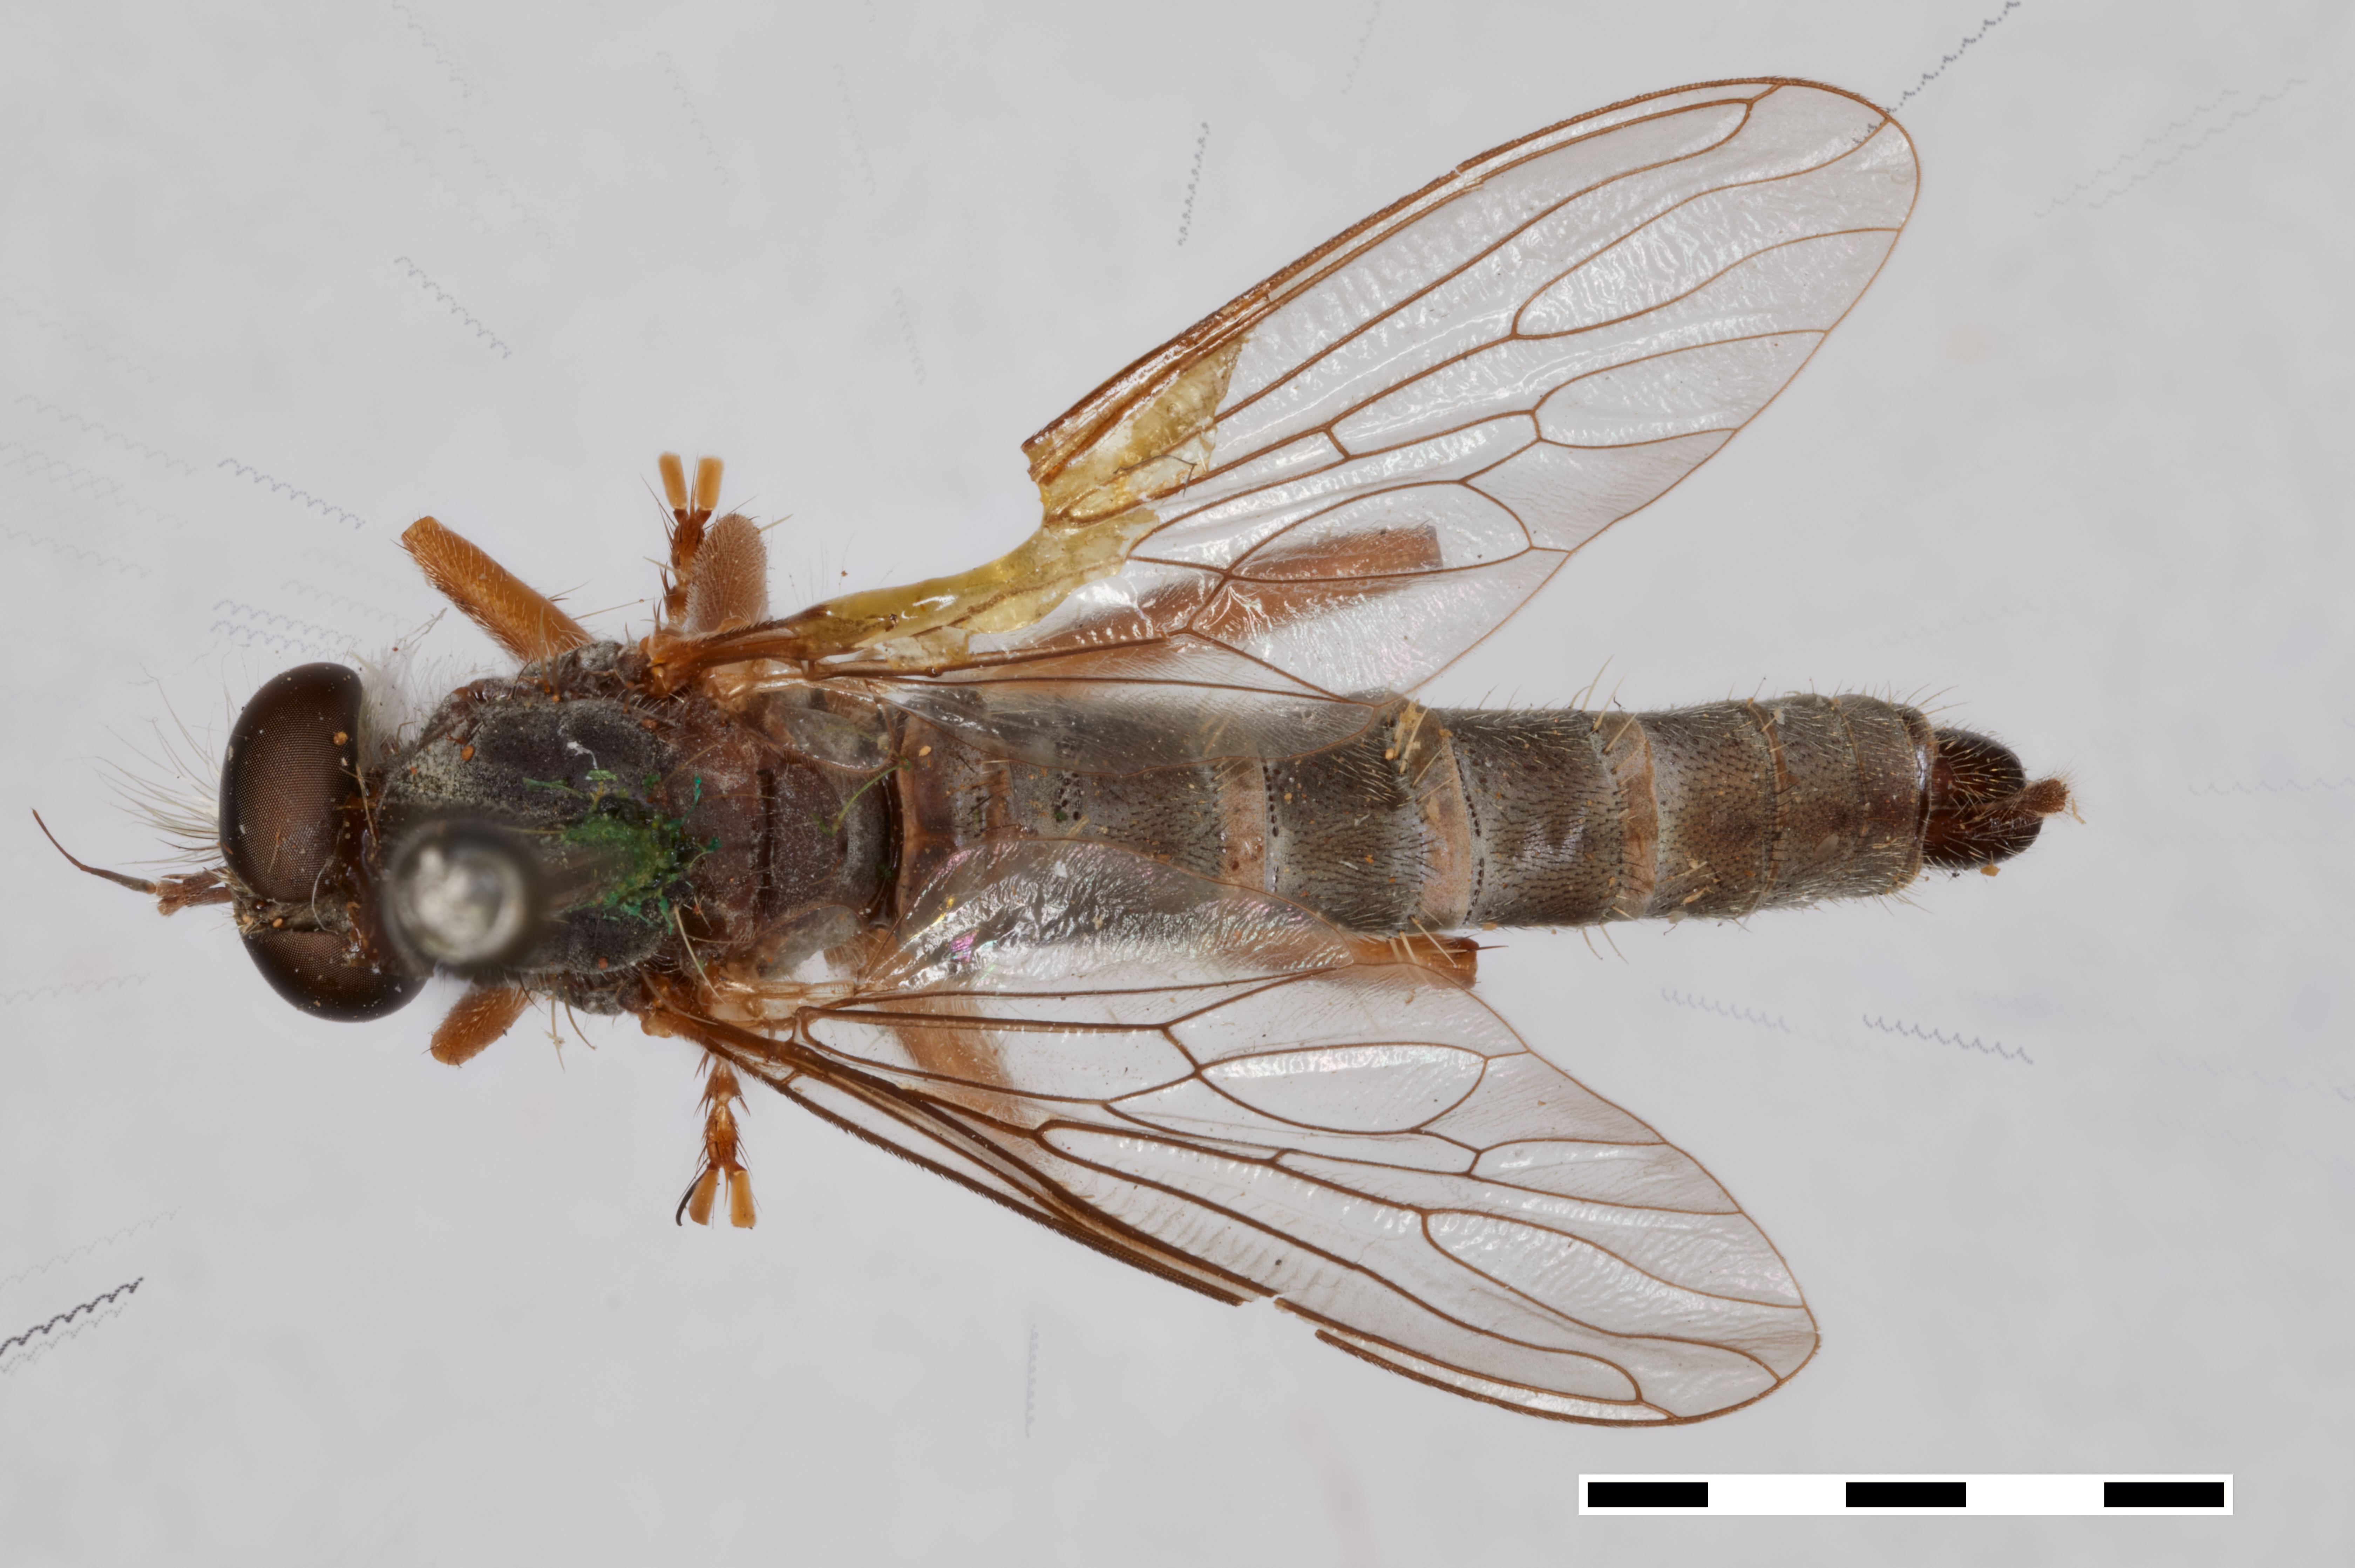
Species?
Asilus albicomus
